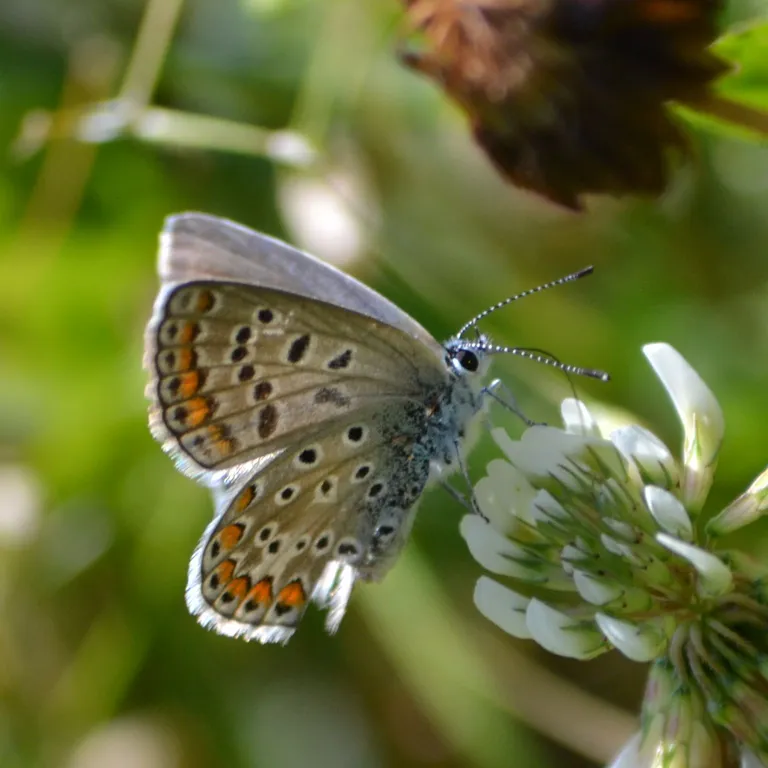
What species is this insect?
Polyommatus icarus
